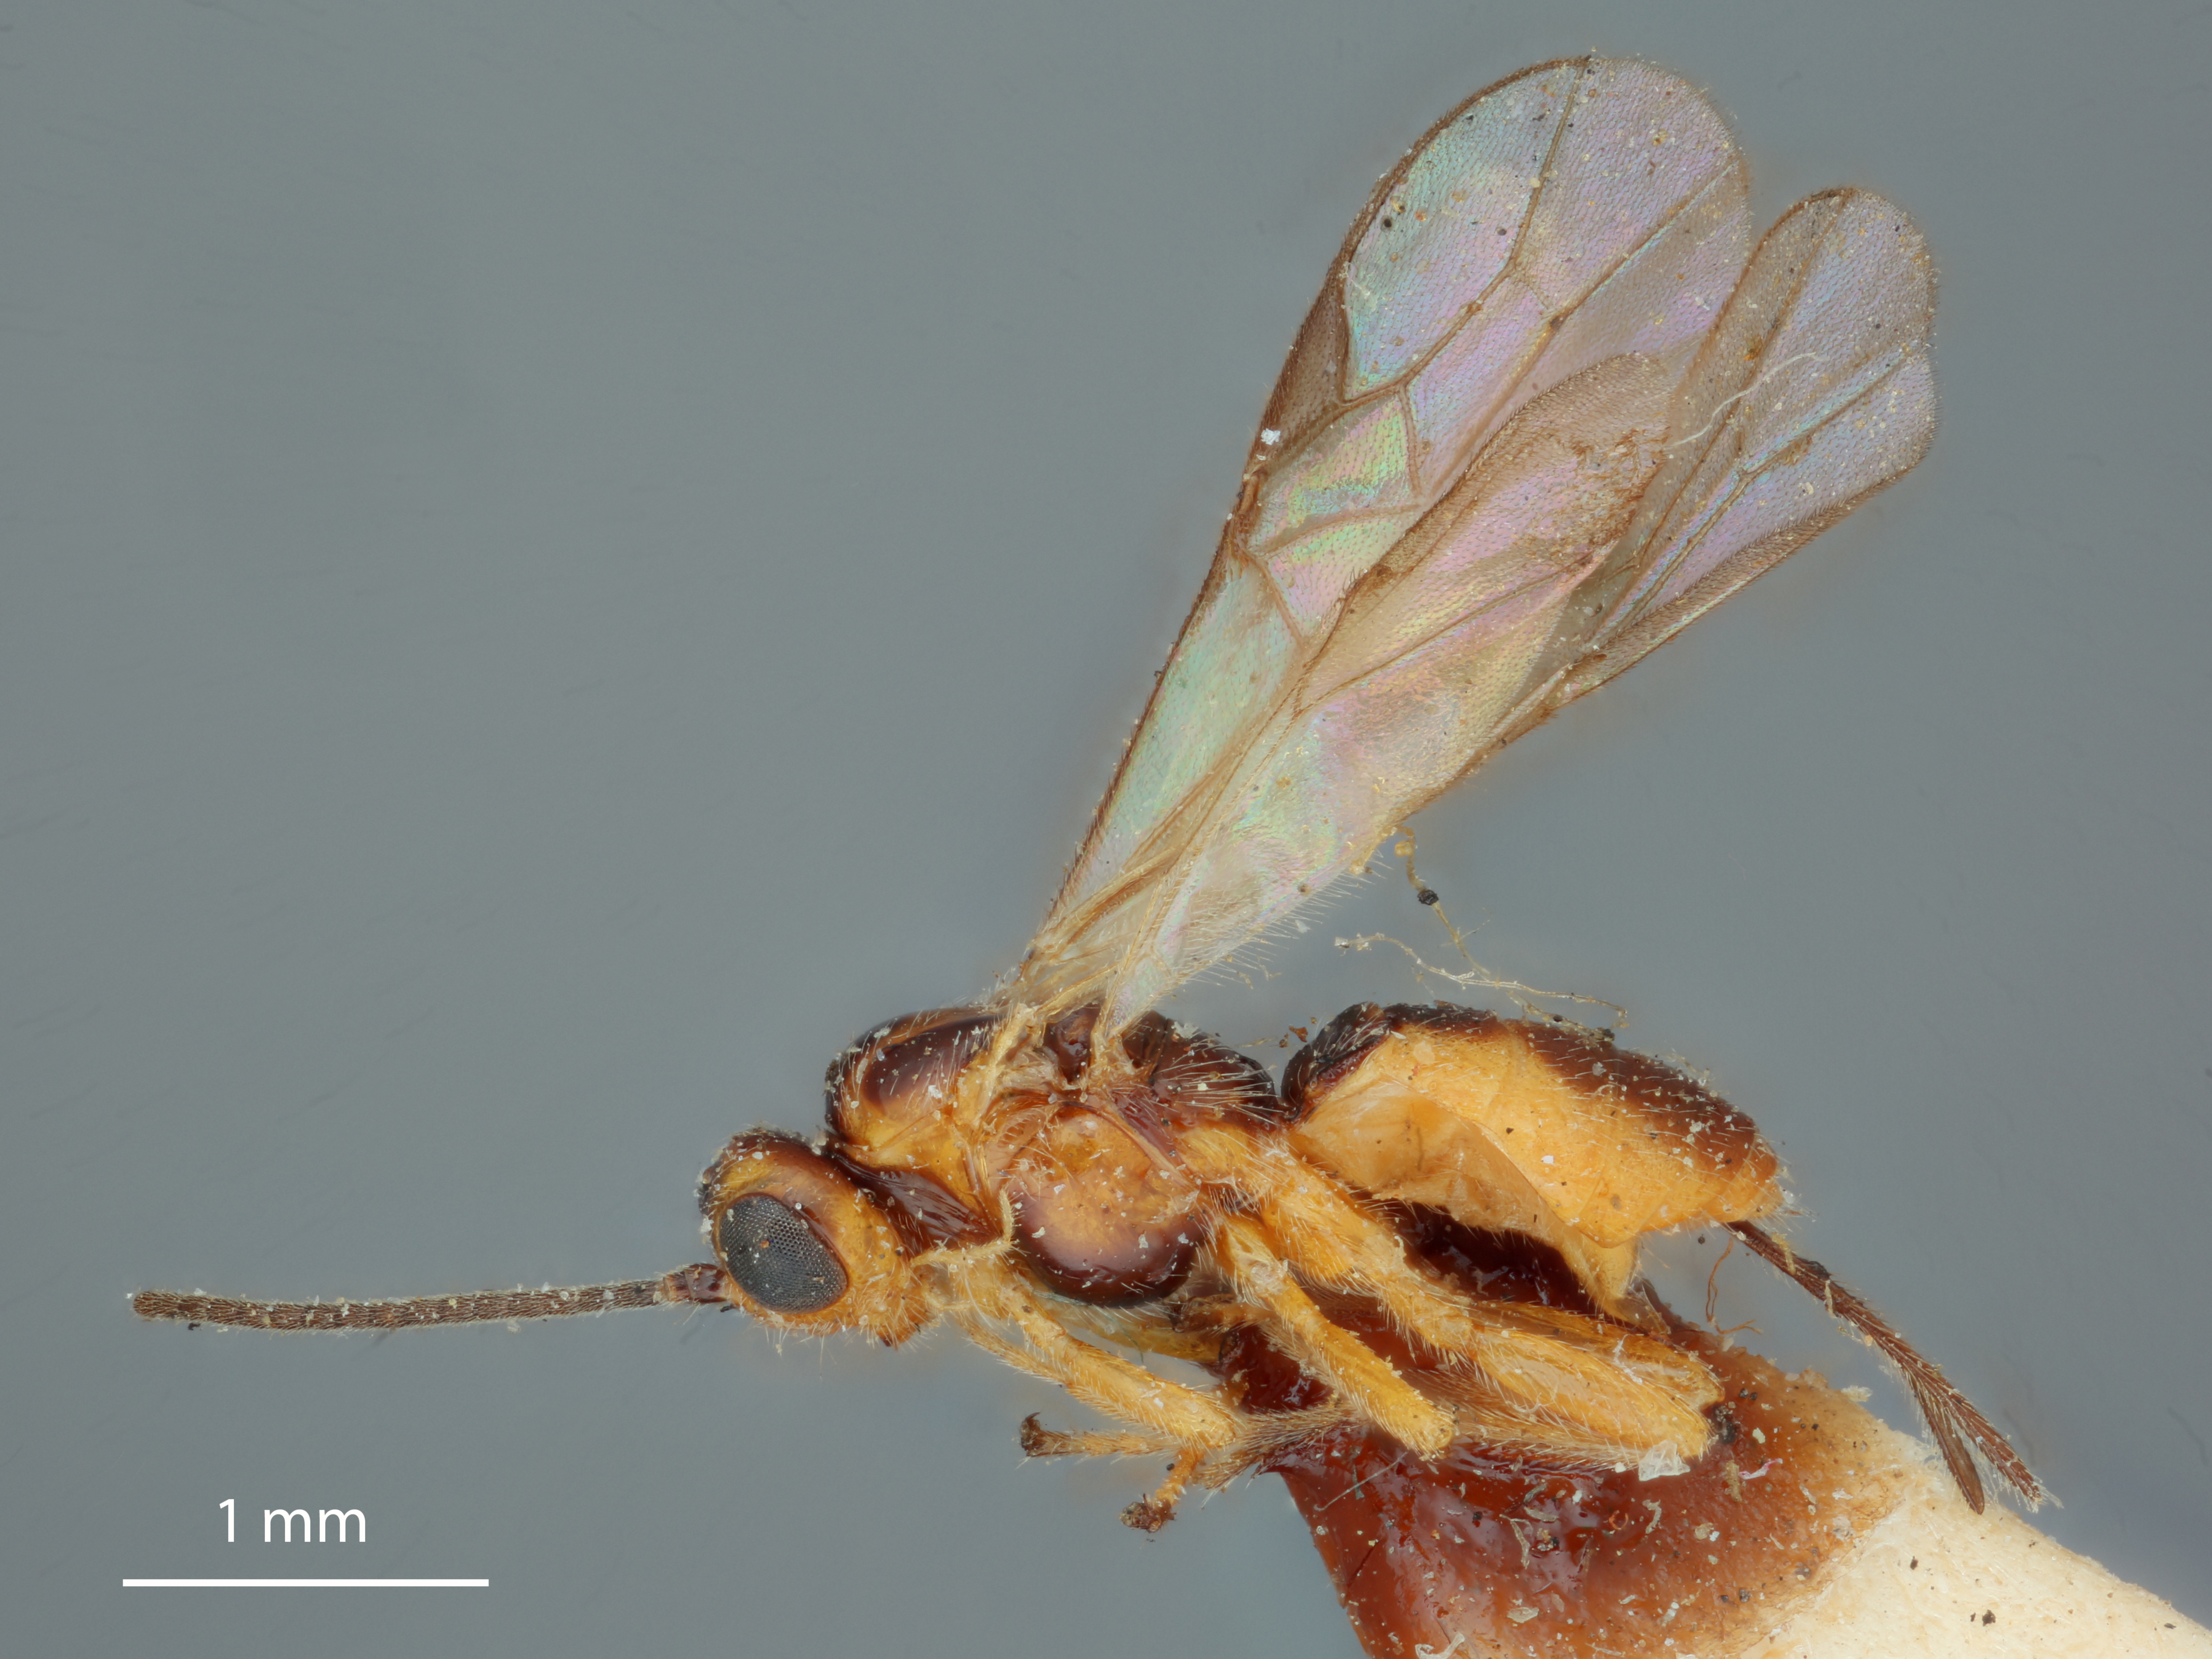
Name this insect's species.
Bracon tortricicola
